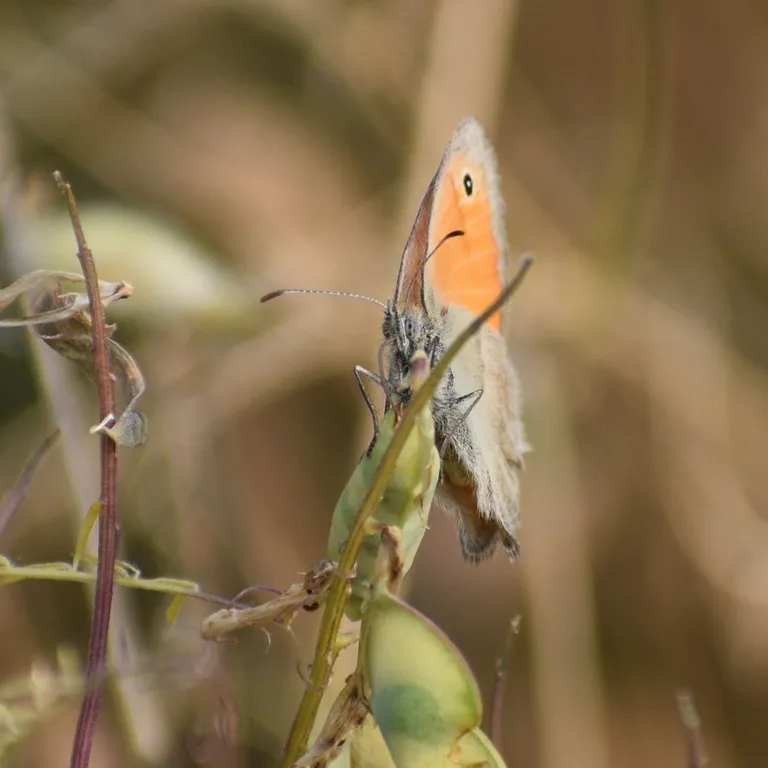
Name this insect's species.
Coenonympha pamphilus
